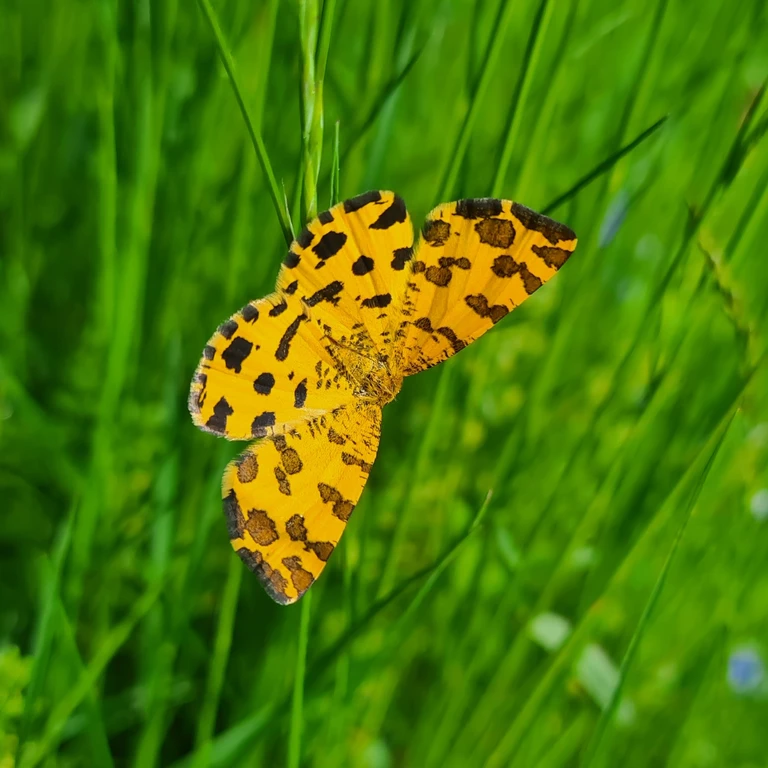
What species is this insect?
Pseudopanthera macularia
